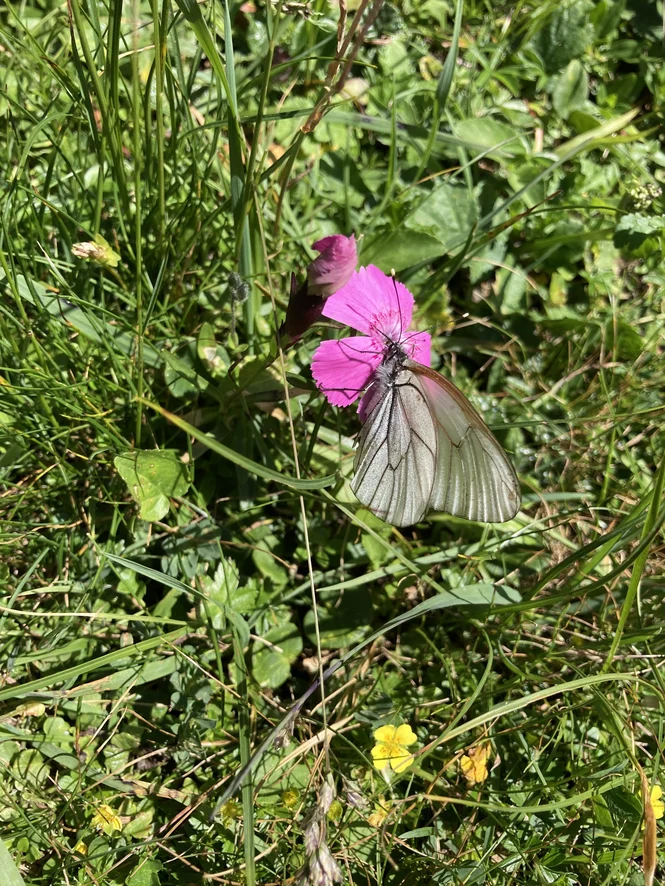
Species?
Aporia crataegi
